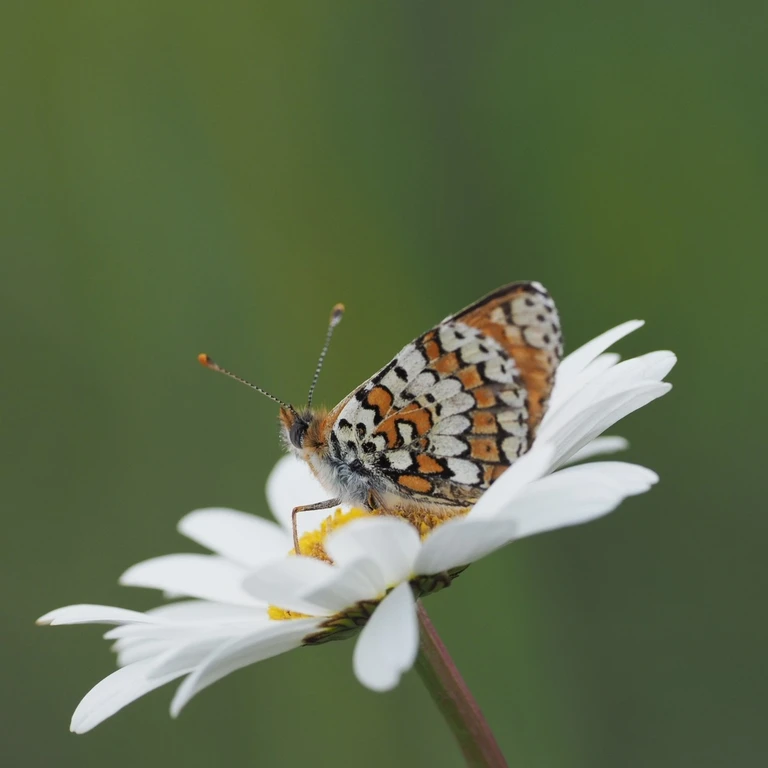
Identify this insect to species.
Melitaea cinxia
